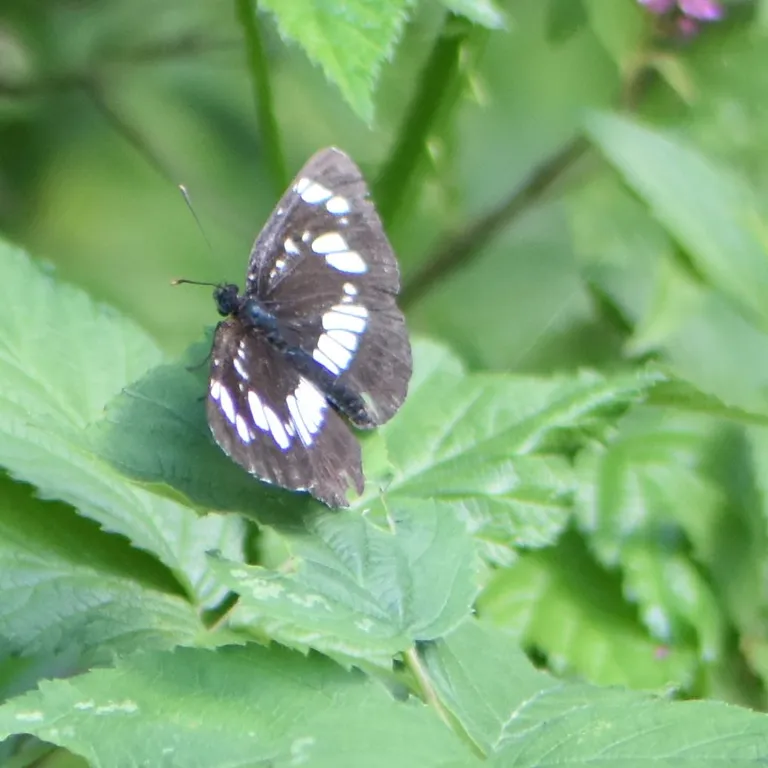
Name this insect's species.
Neptis rivularis
